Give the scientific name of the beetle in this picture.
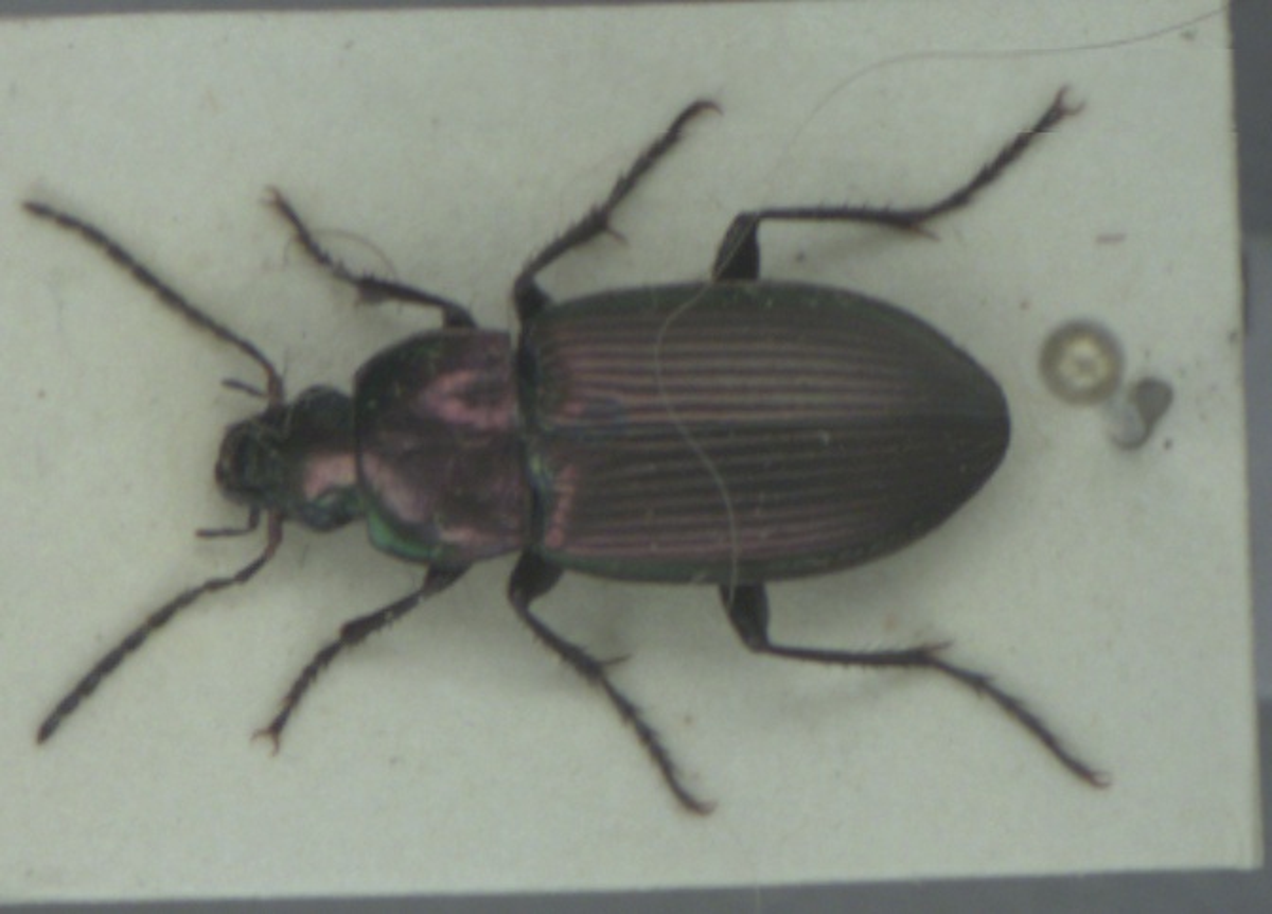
Poecilus cupreus
